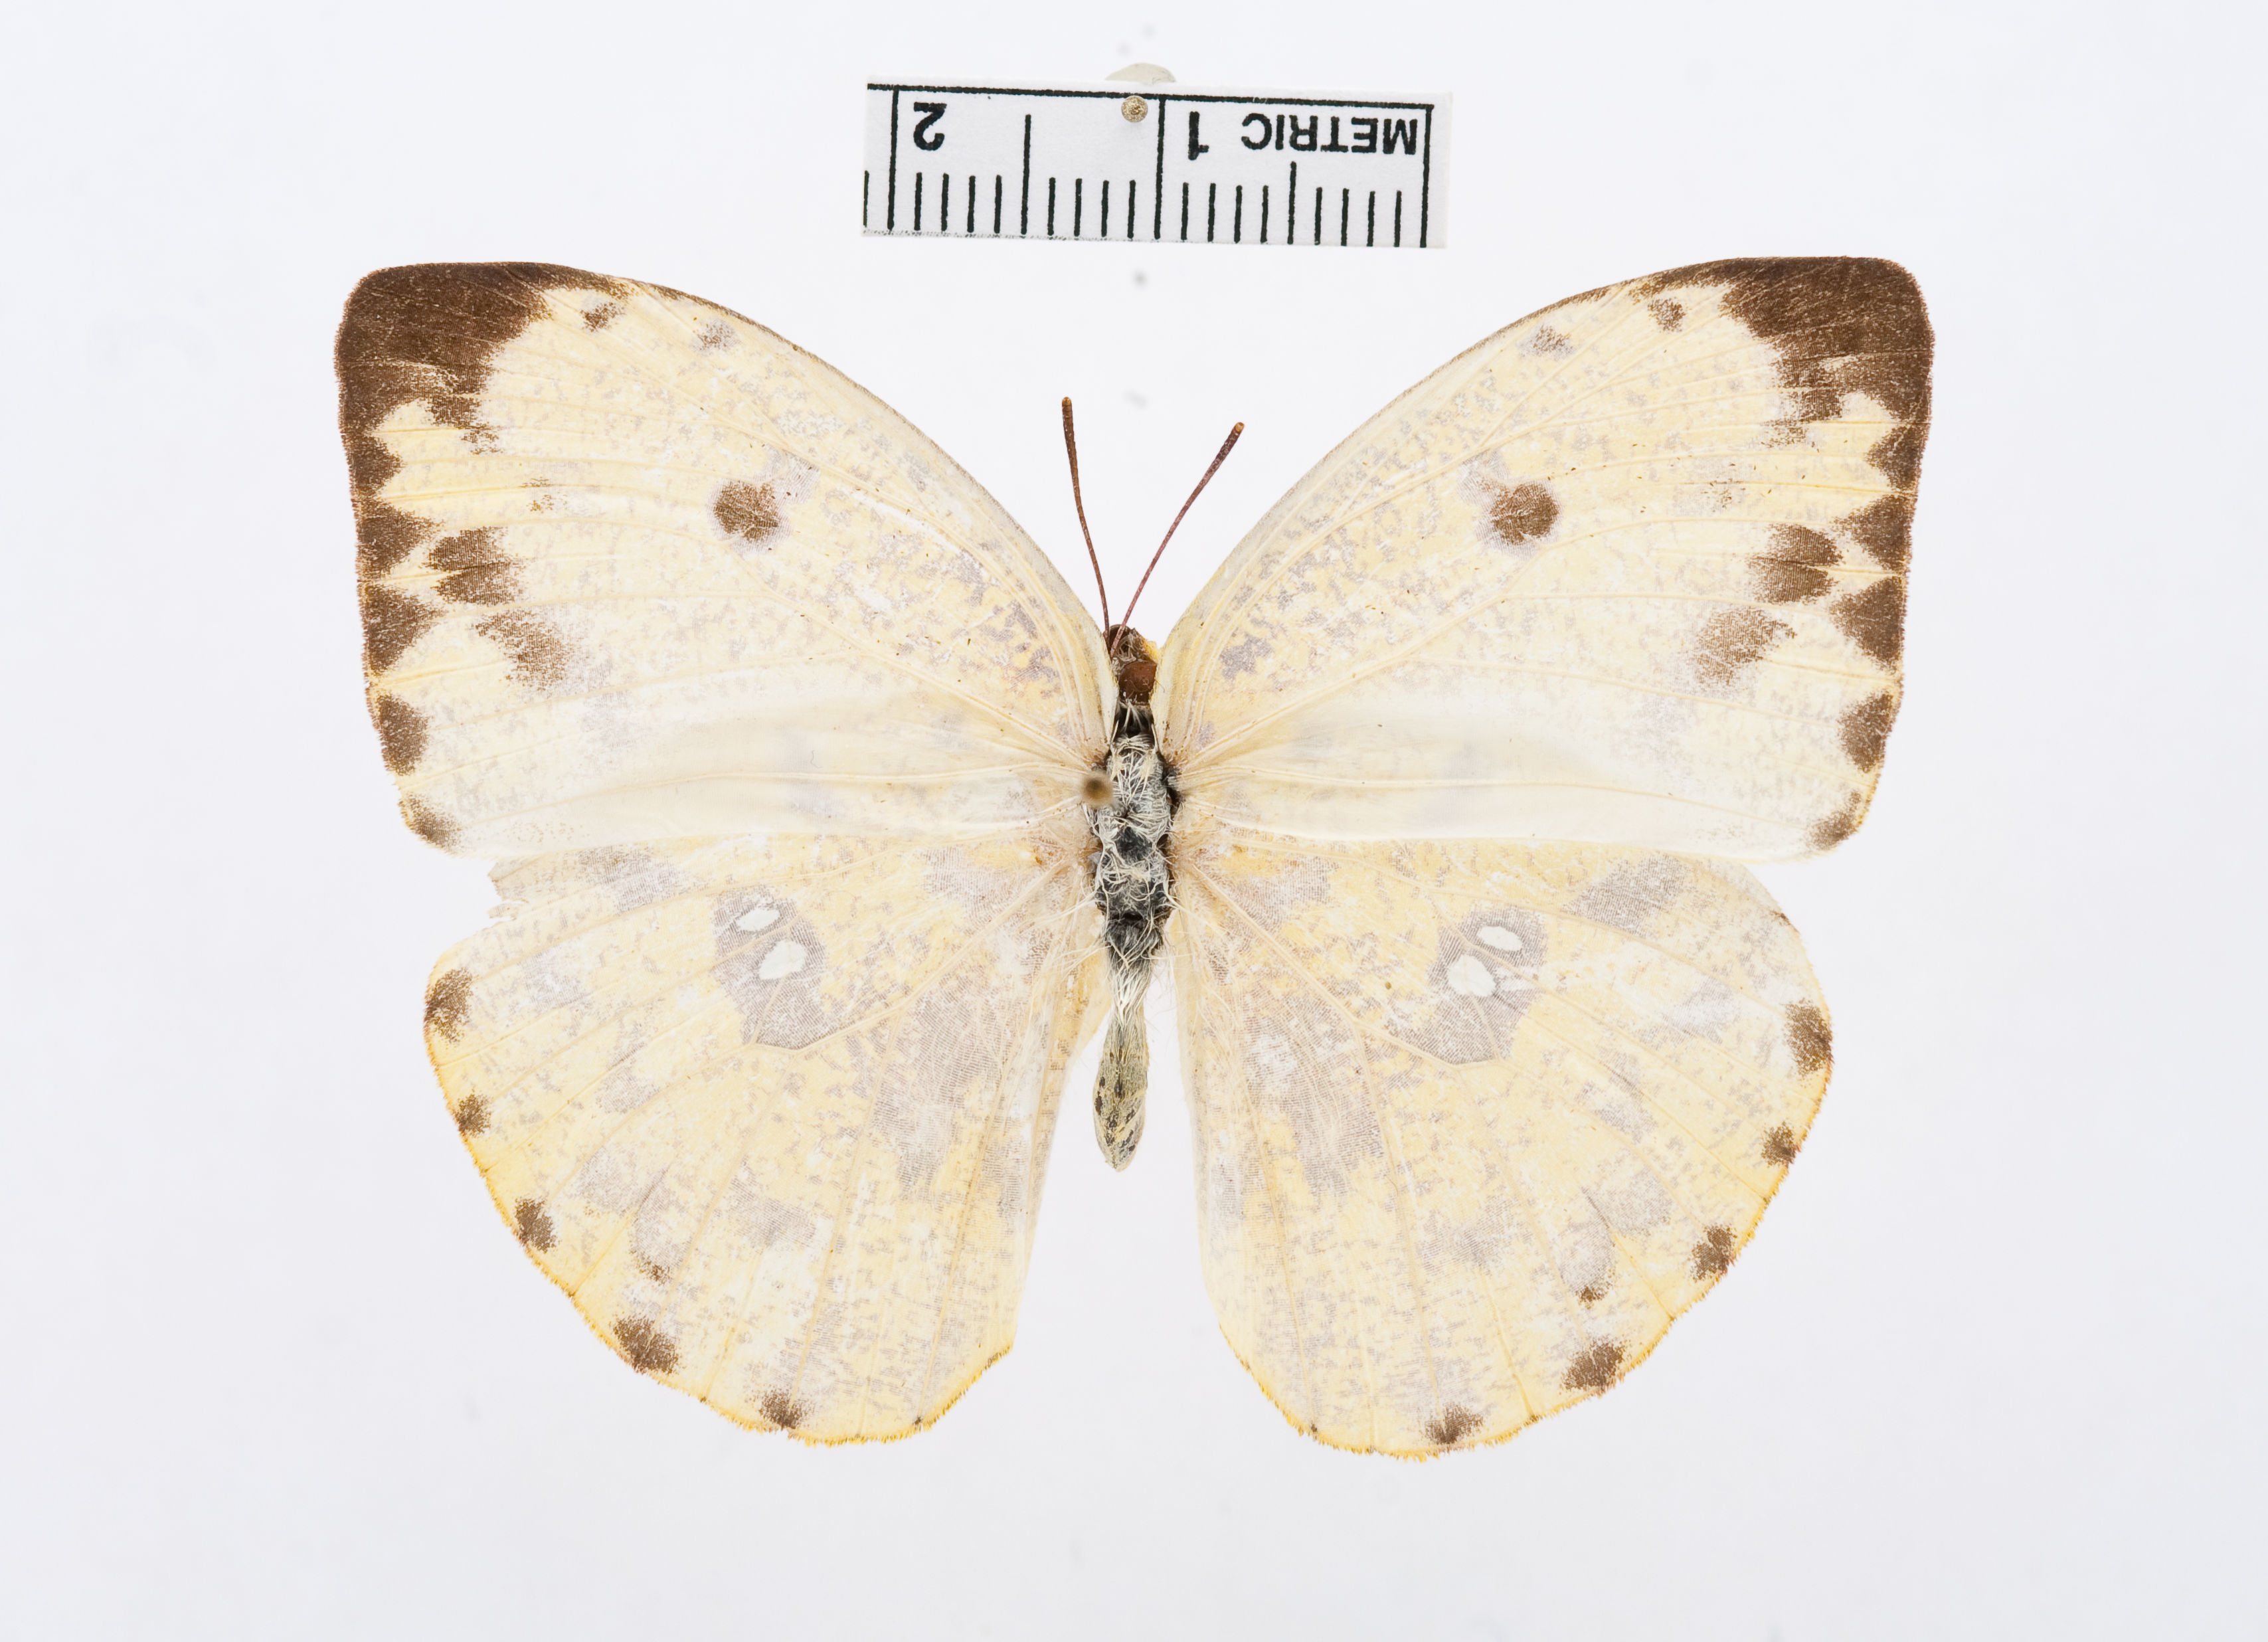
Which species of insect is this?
Phoebis argante
